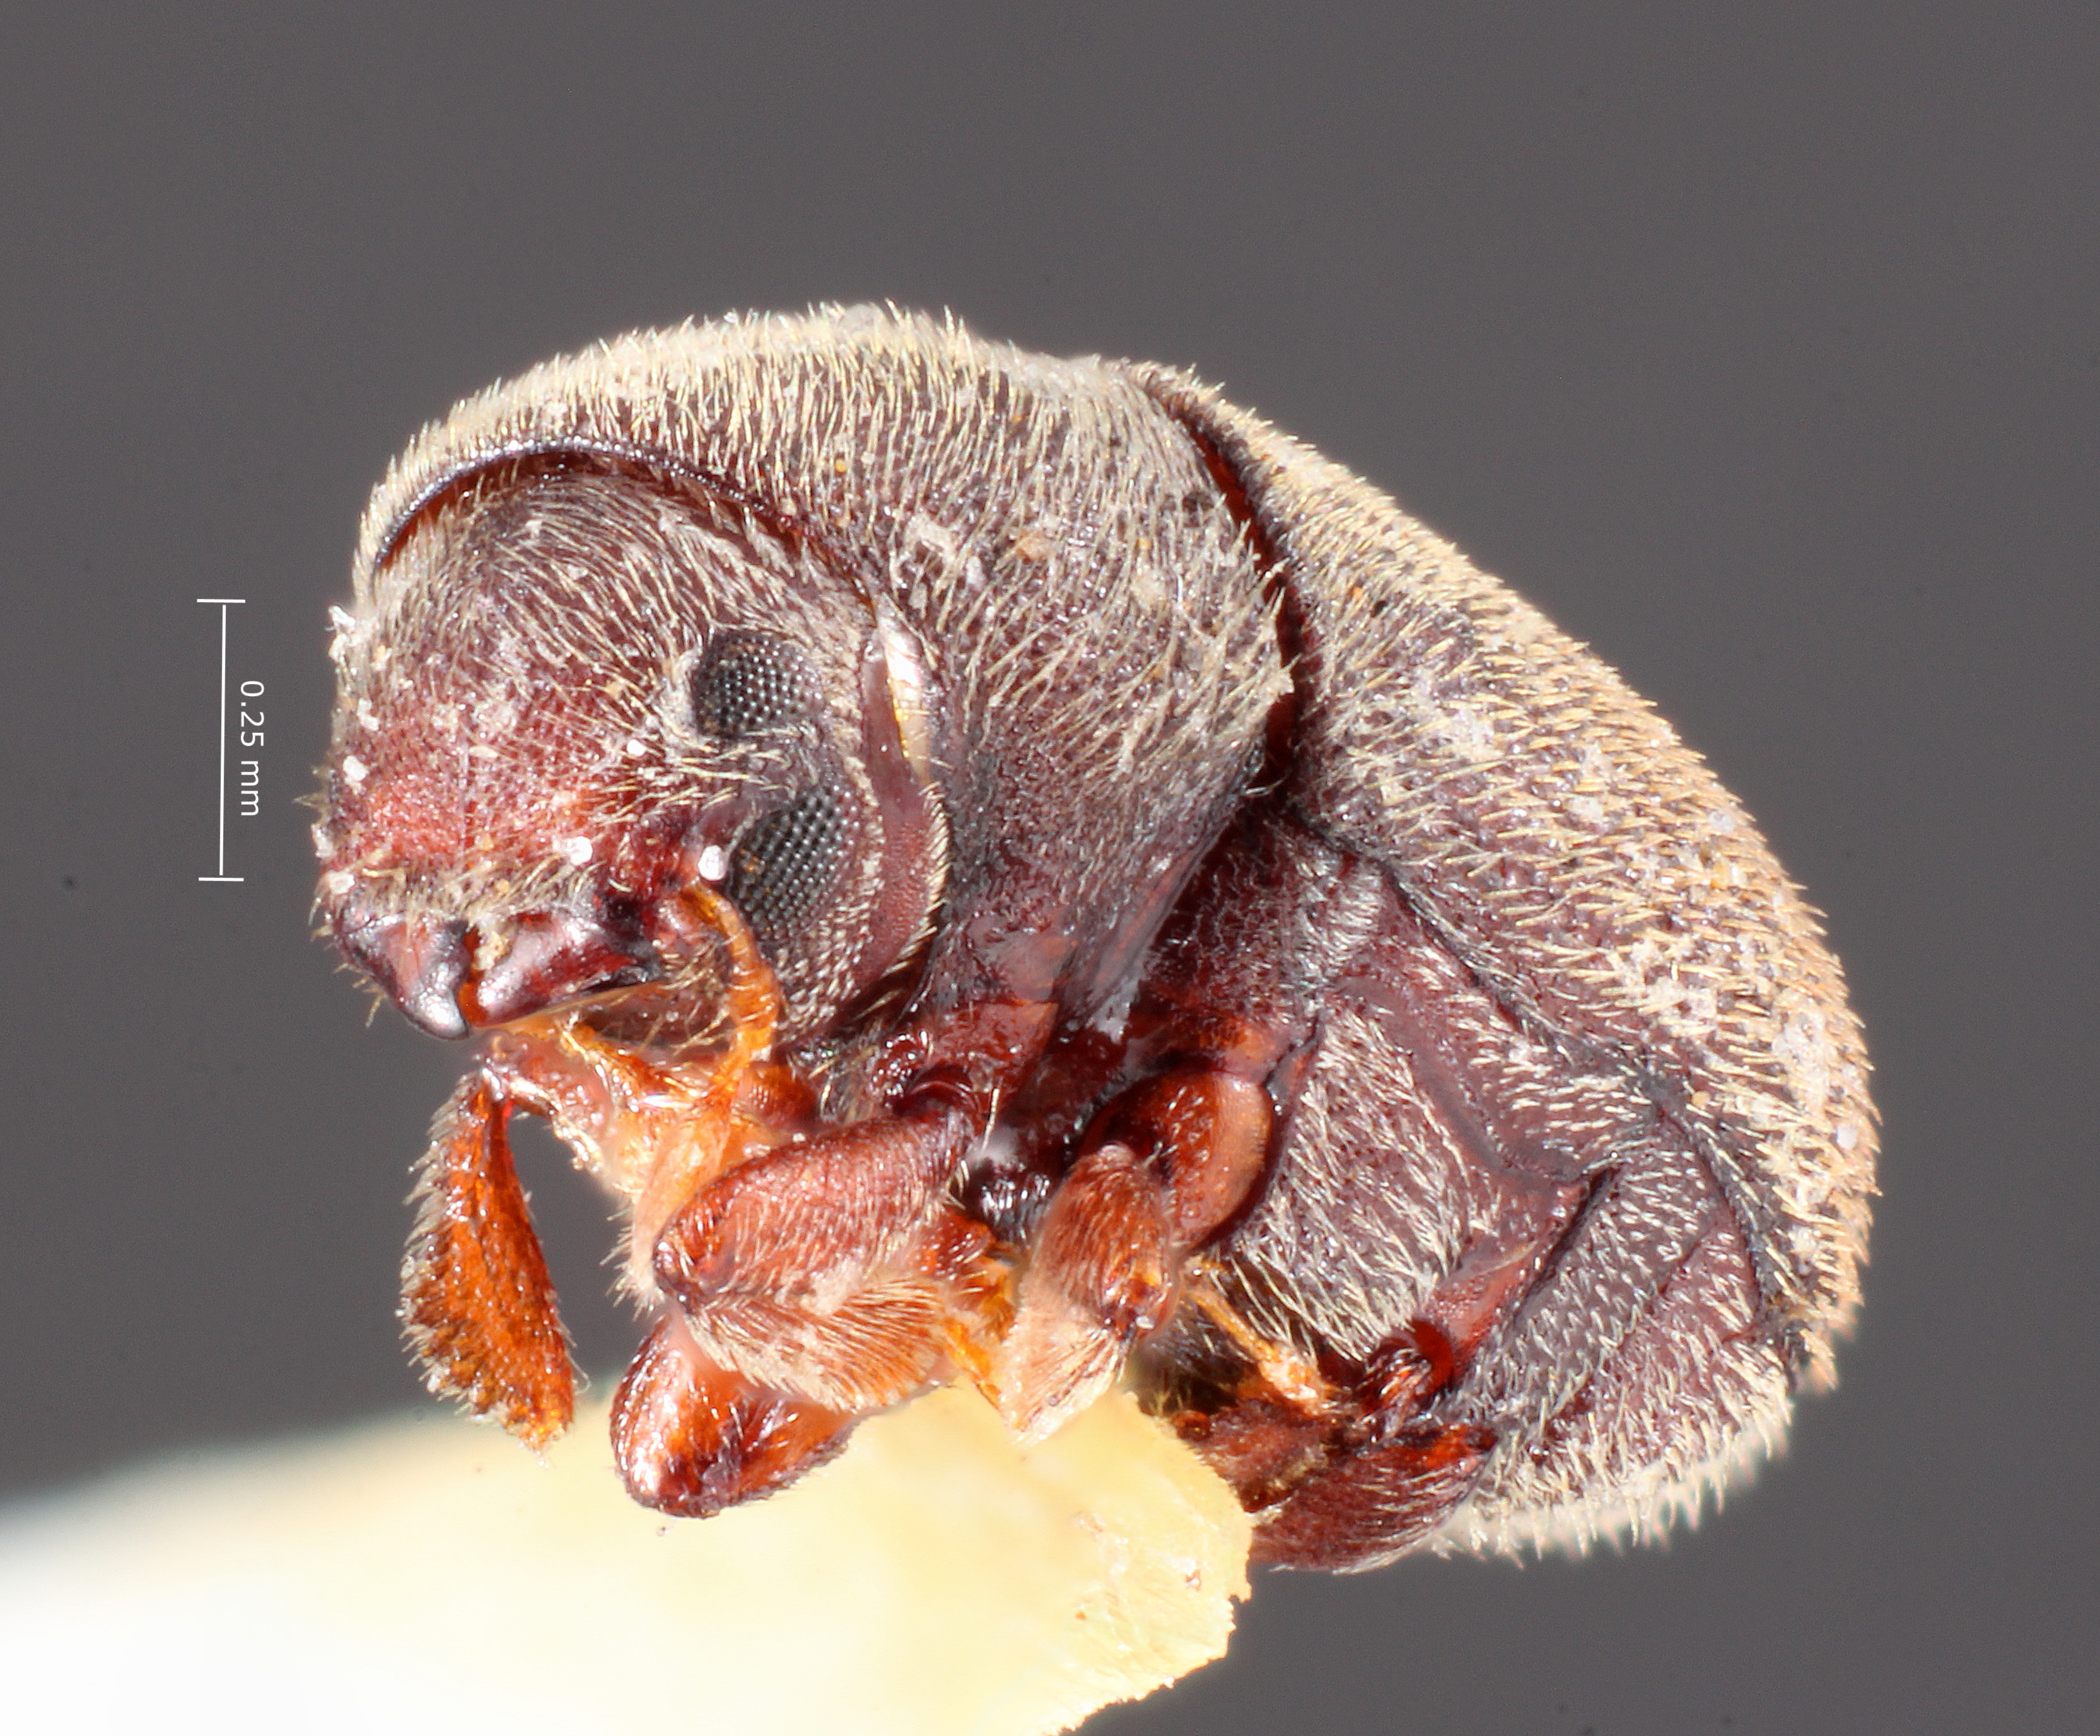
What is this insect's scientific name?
Phrixosoma minor
